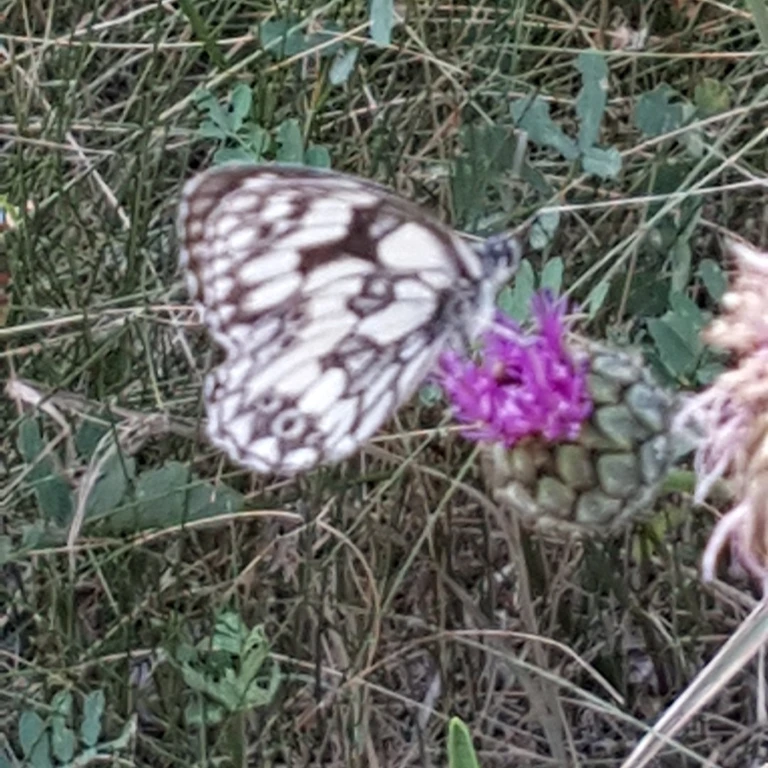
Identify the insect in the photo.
Melanargia galathea
